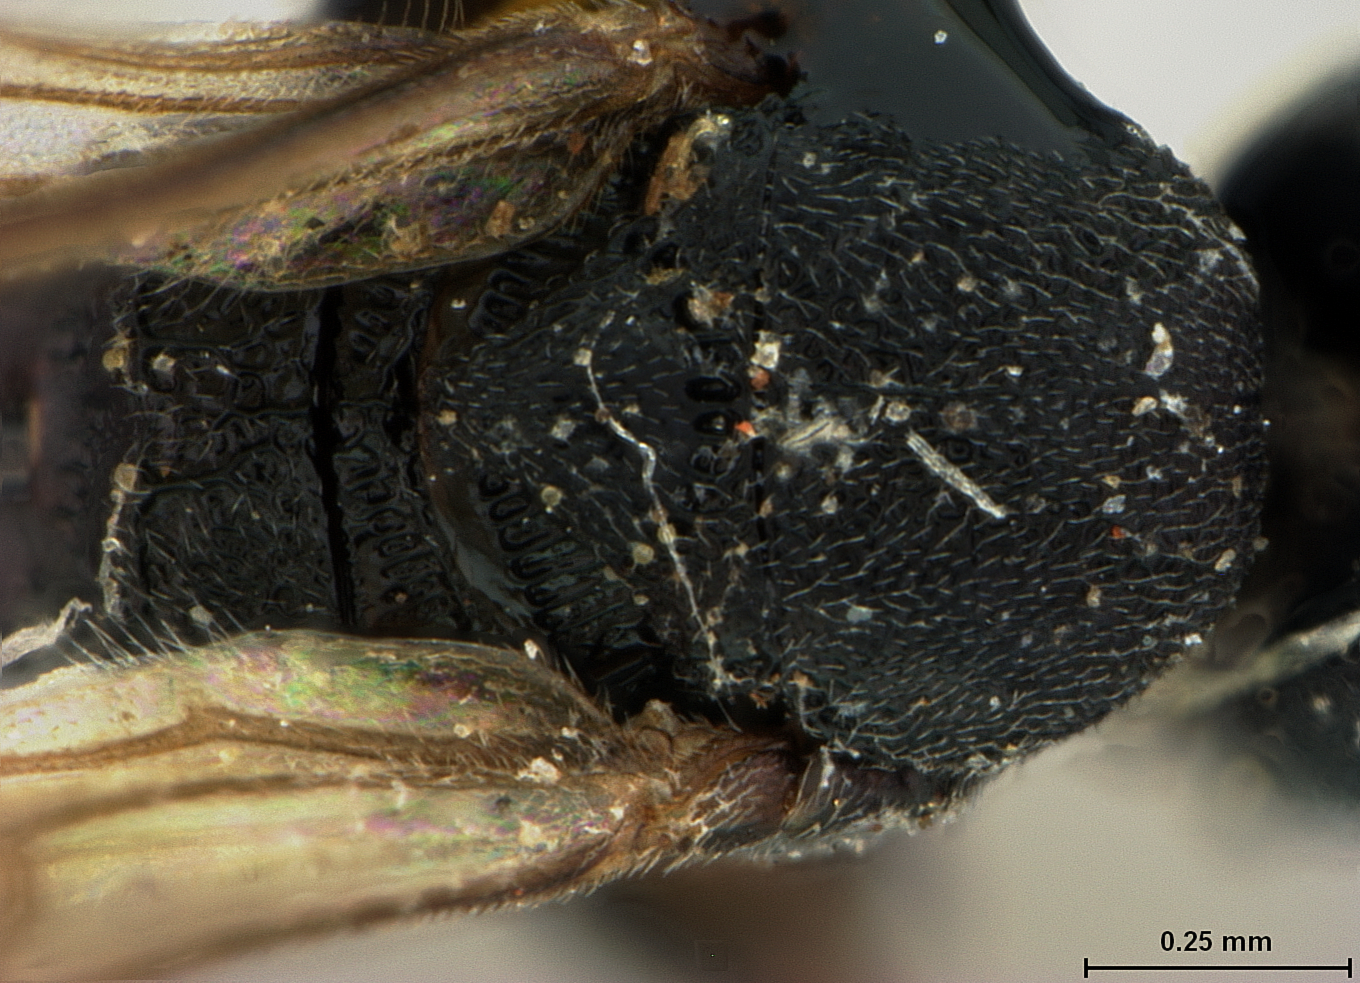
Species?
Chelonus atripes
